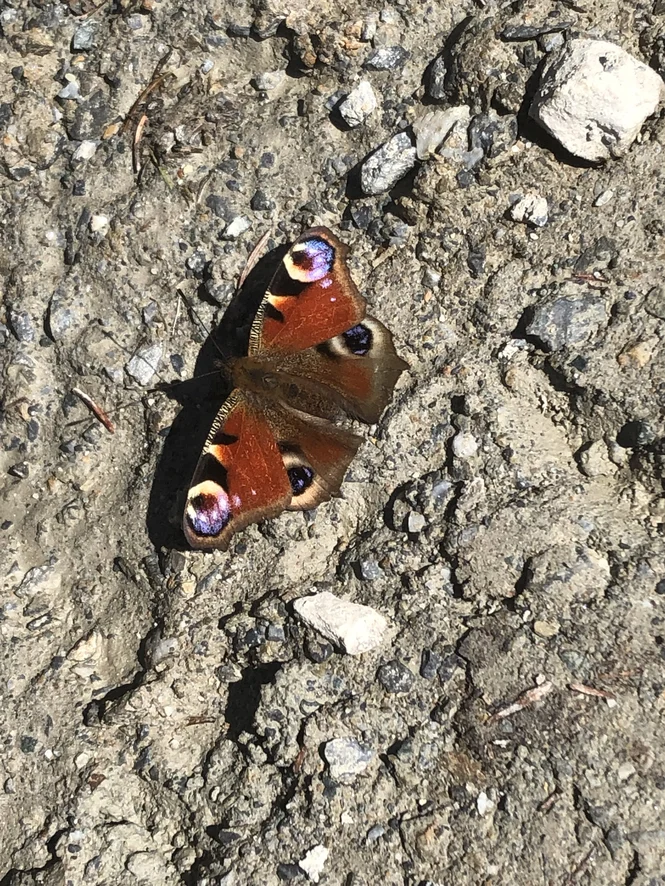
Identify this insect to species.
Aglais io
